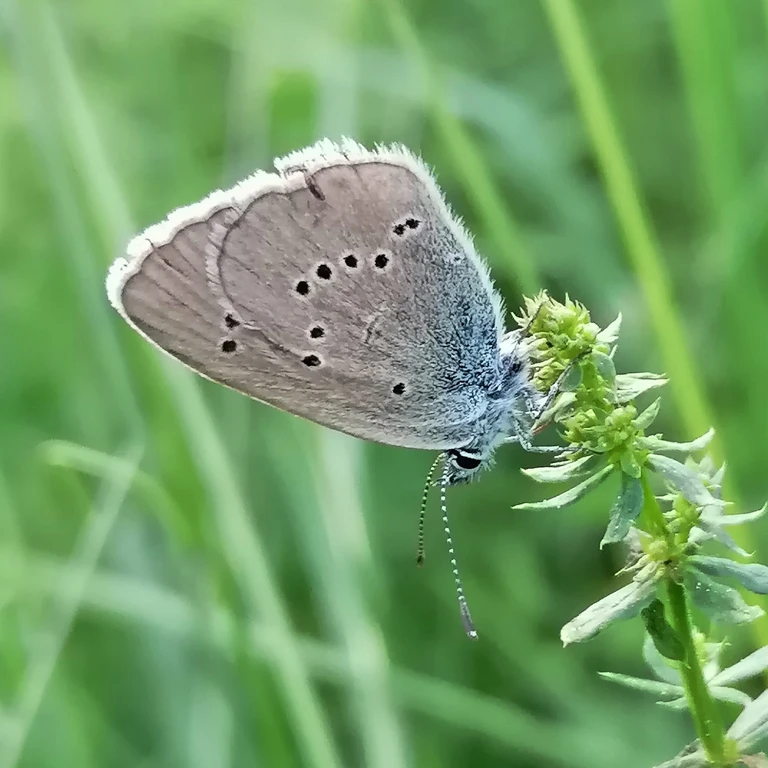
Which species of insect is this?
Cyaniris semiargus
